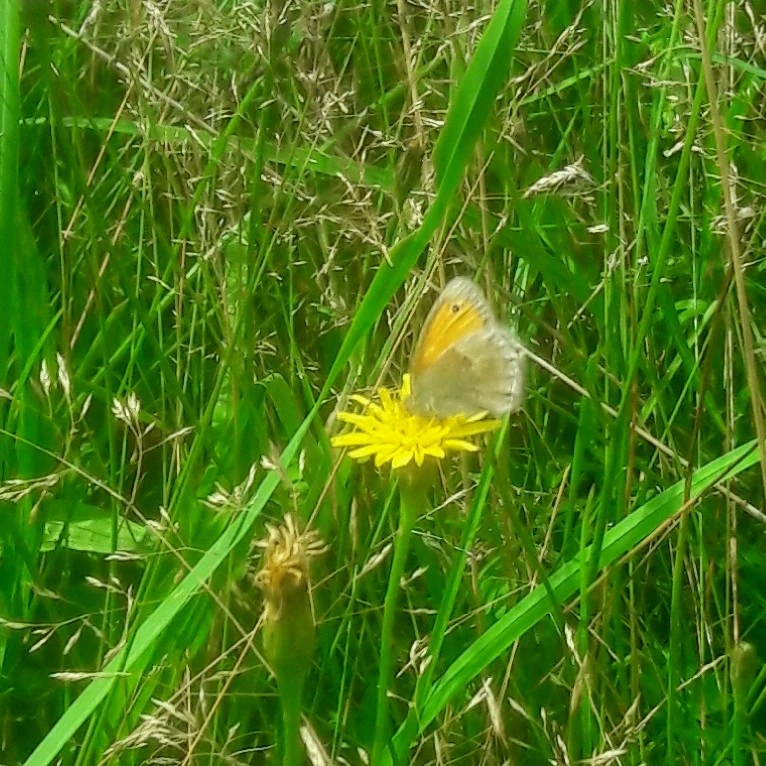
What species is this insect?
Coenonympha pamphilus
